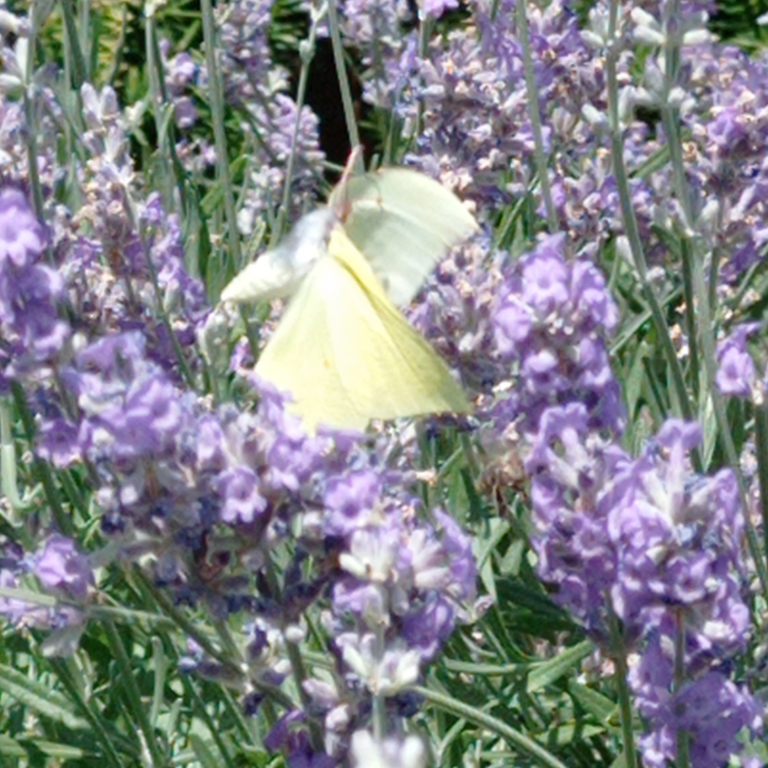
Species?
Gonepteryx rhamni
